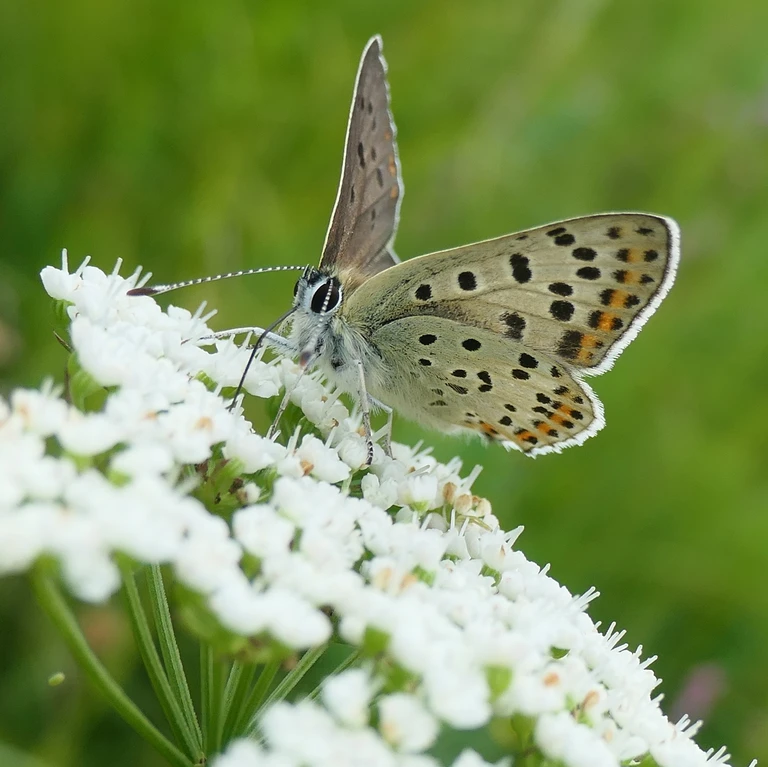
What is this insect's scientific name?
Lycaena tityrus (also Loweia tityrus)
